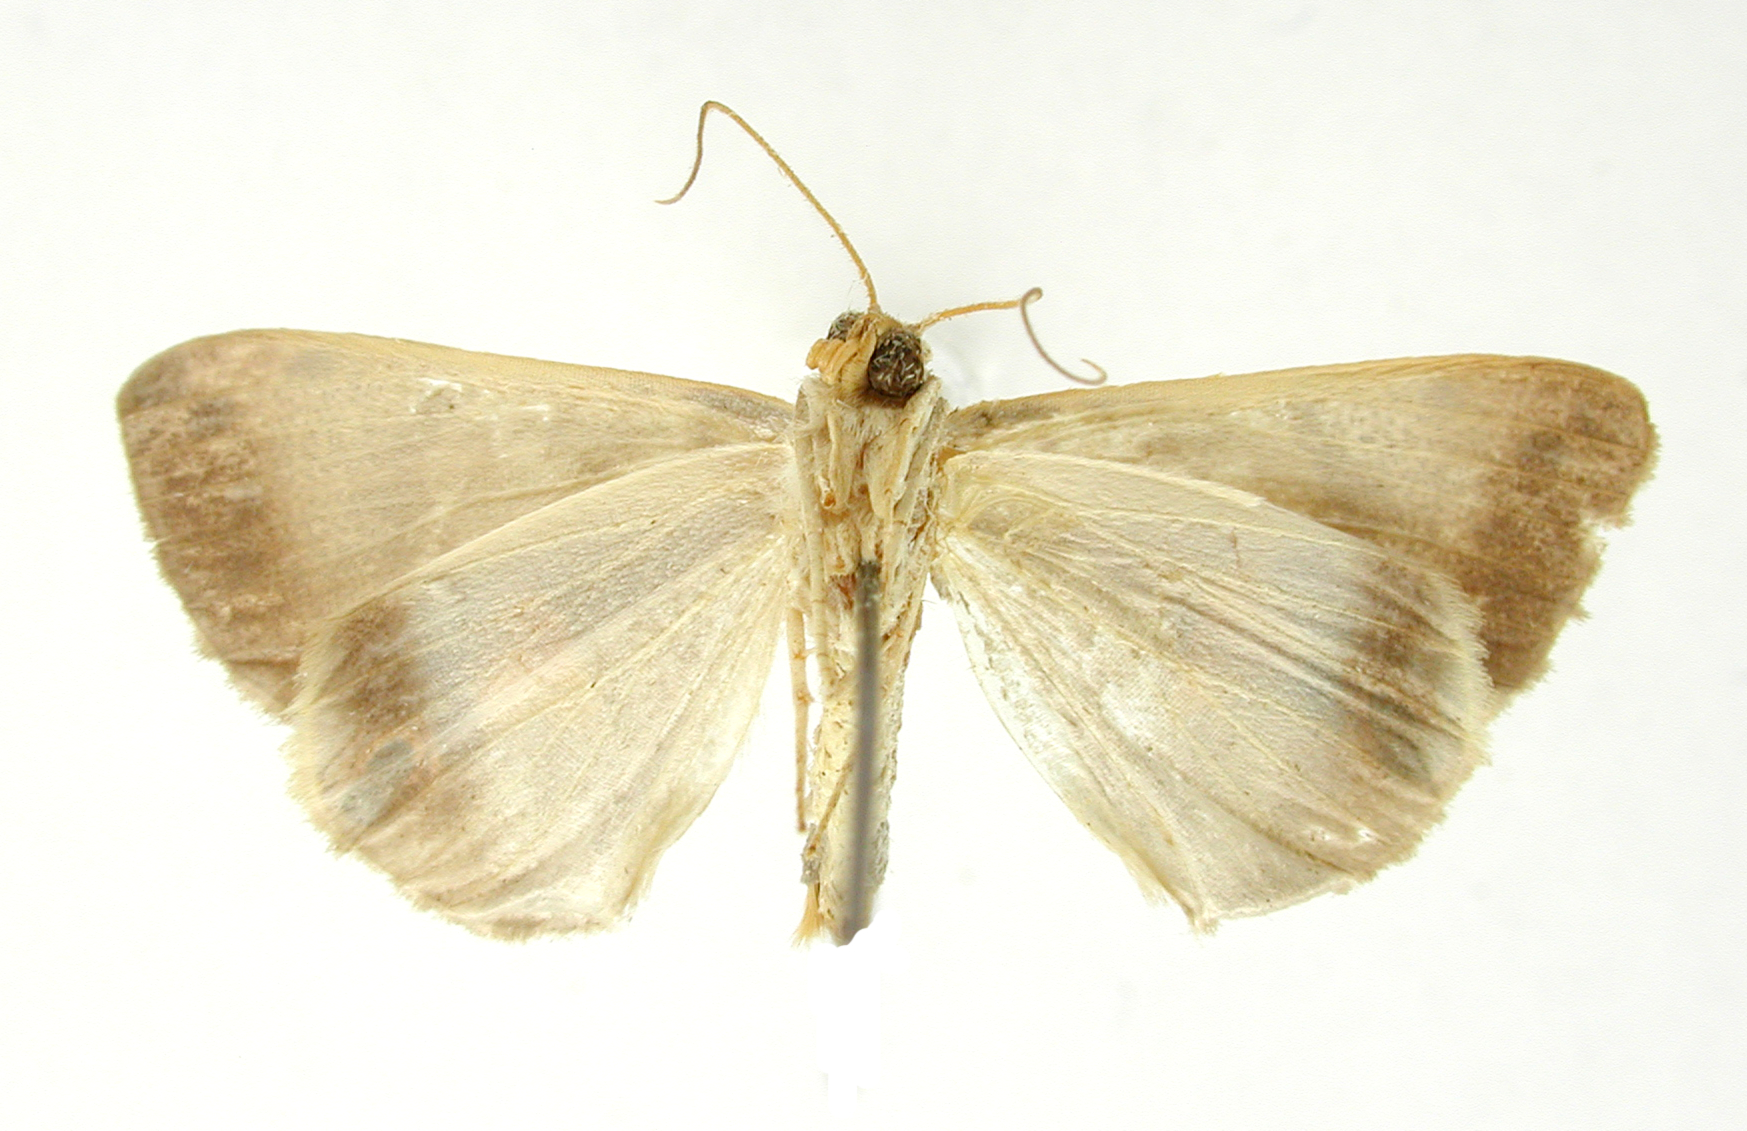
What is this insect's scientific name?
Opisthoxia fulvistrota
